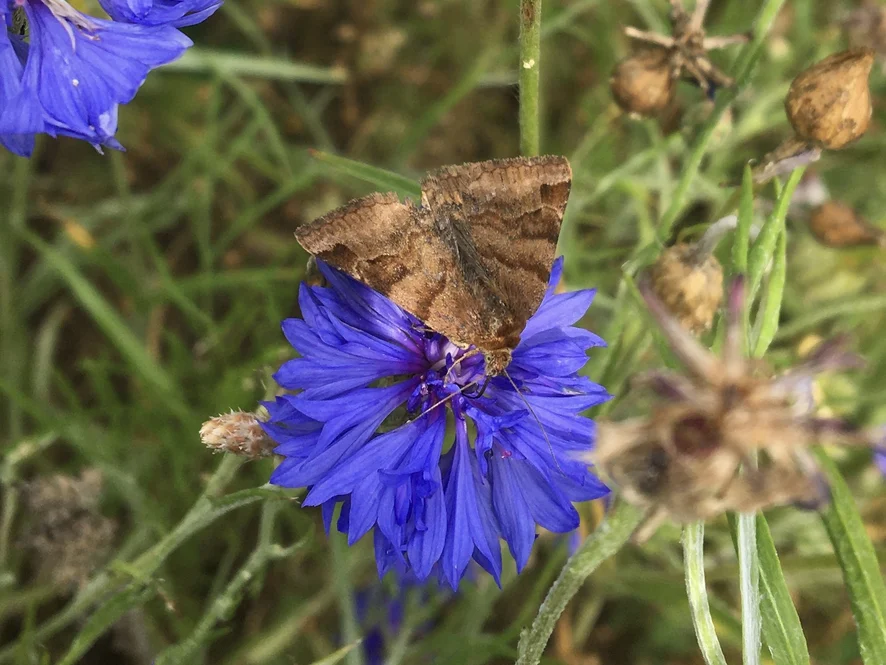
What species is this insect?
Euclidia glyphica
